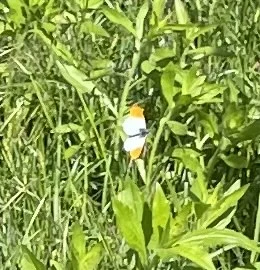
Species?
Anthocharis cardamines
